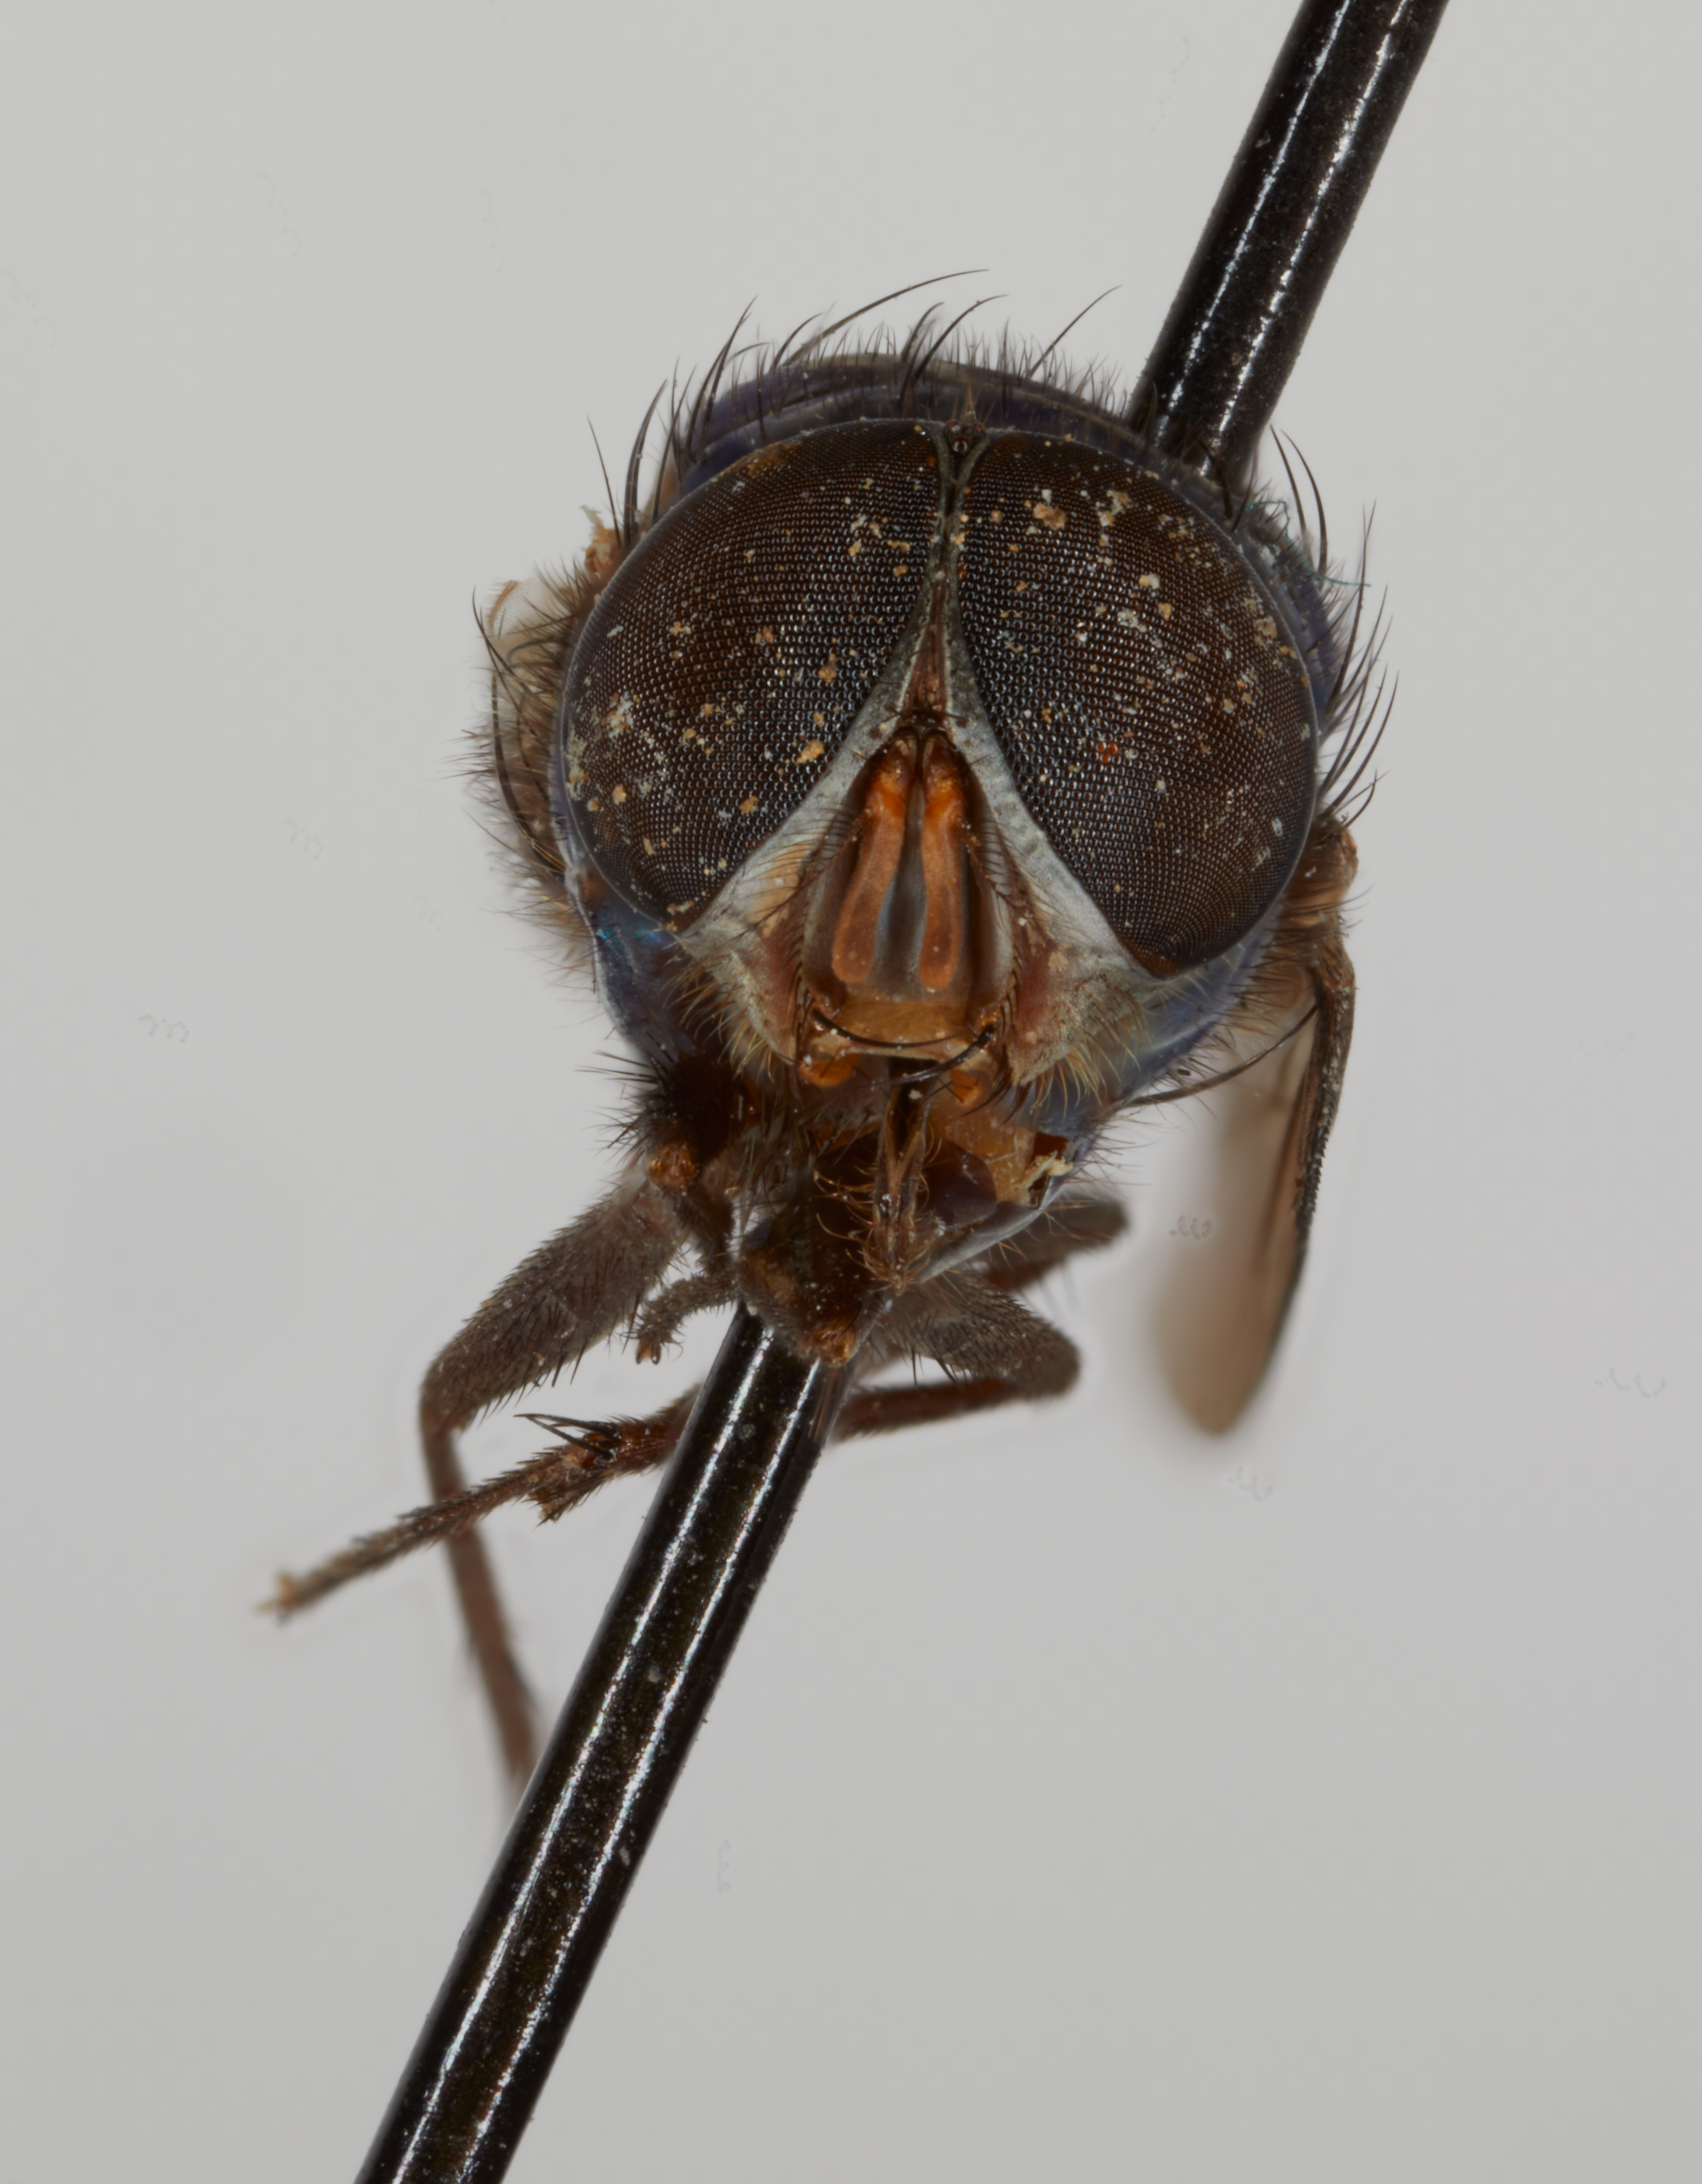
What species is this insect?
Lucilia rica (also Phaenicia rica)
